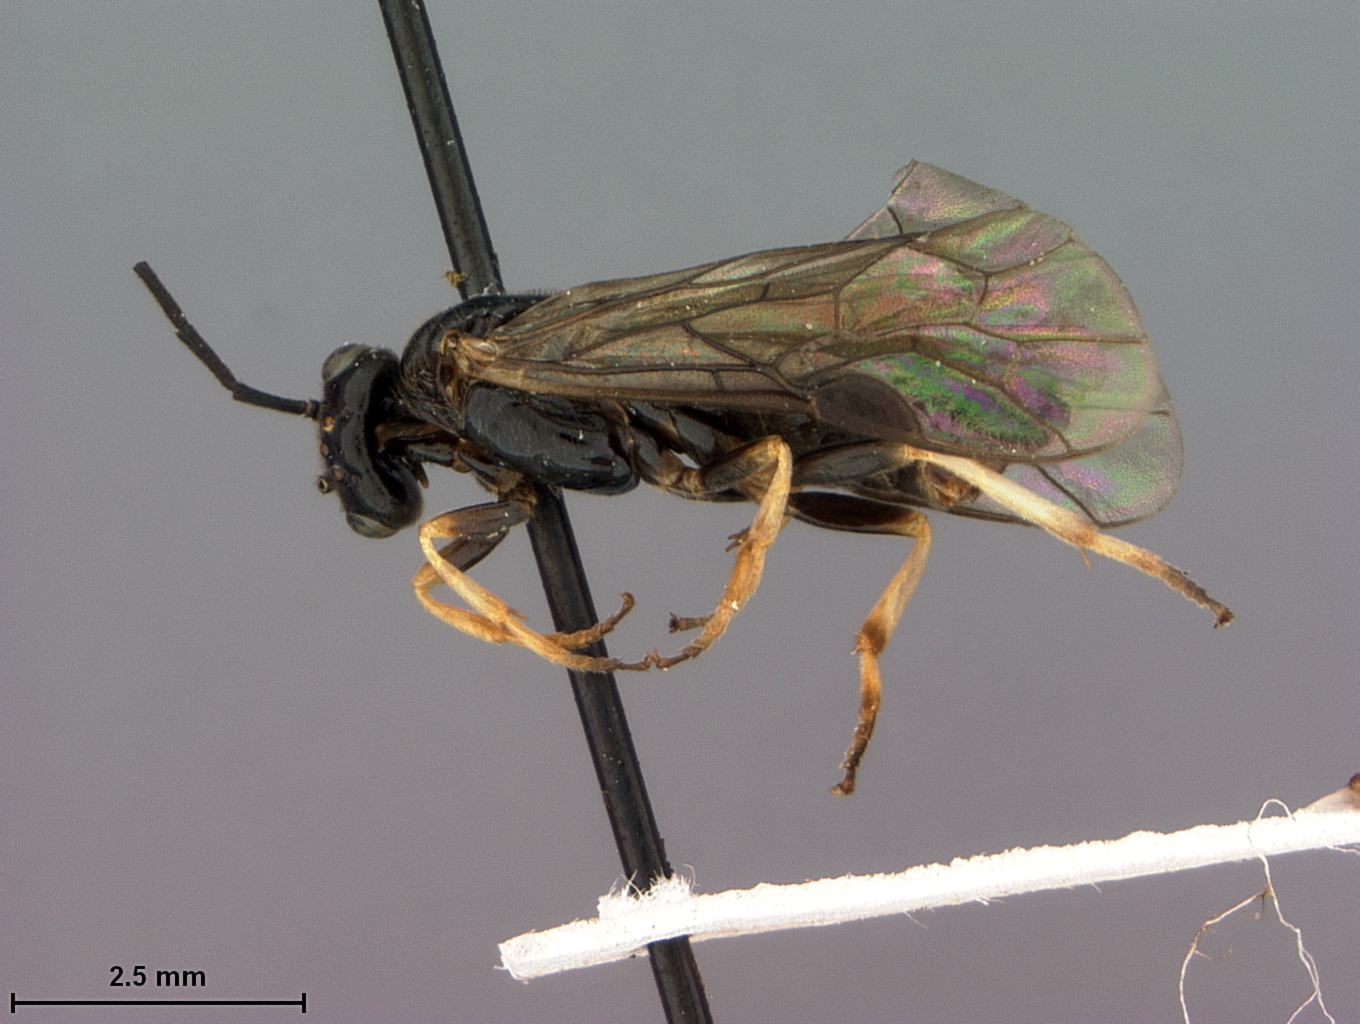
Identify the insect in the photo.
Priophorus rubi
